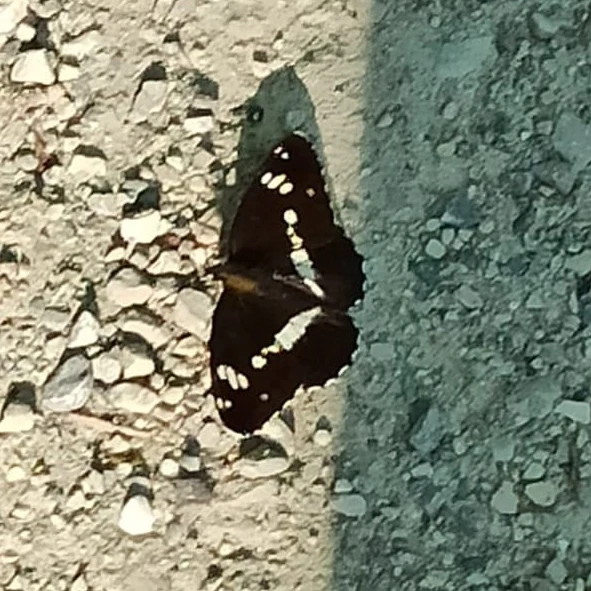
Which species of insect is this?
Limenitis camilla (also Ladoga camilla)
